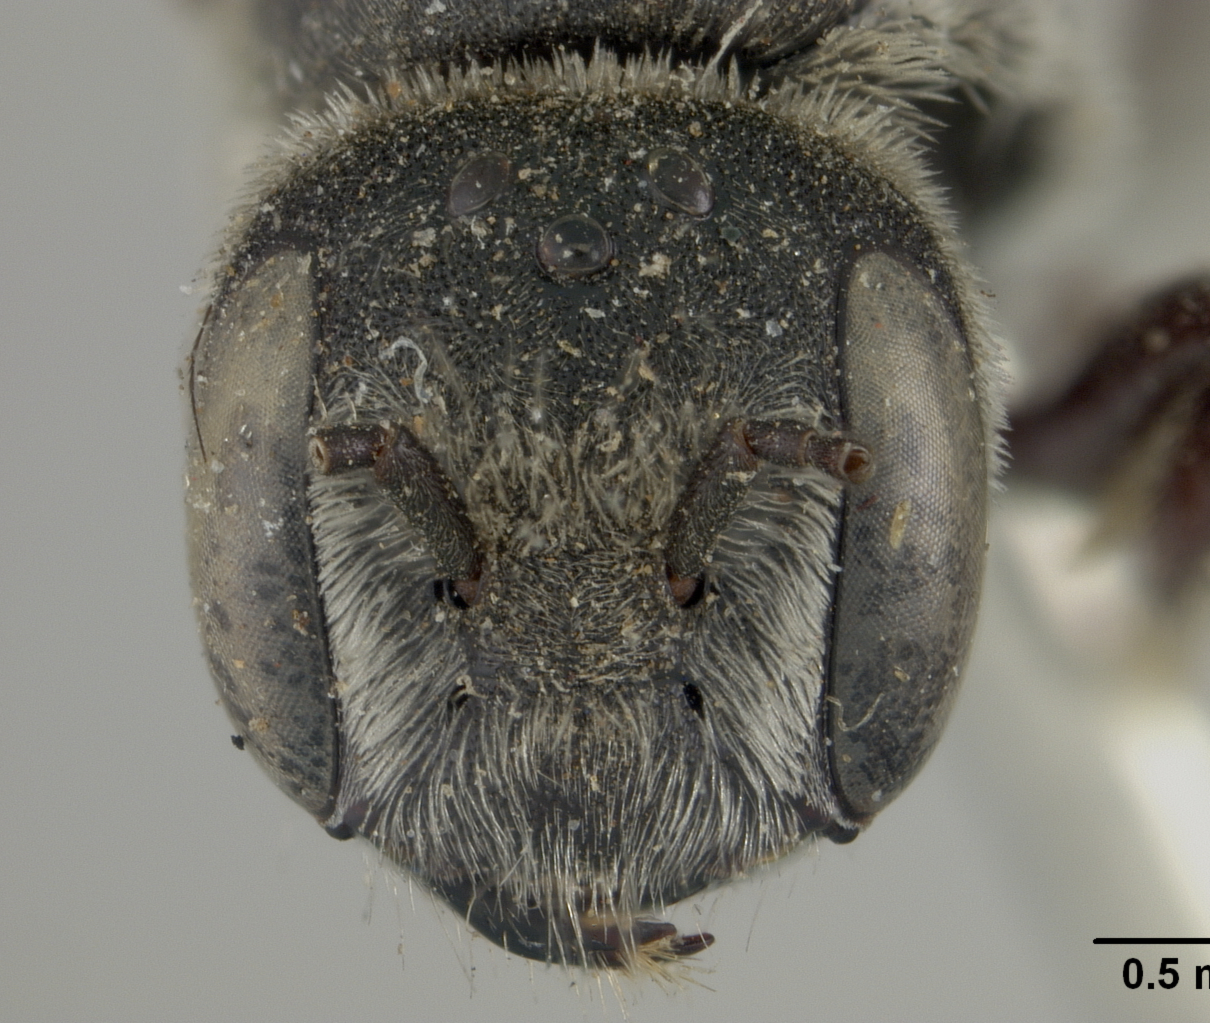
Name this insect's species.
Heriades albicinctum
